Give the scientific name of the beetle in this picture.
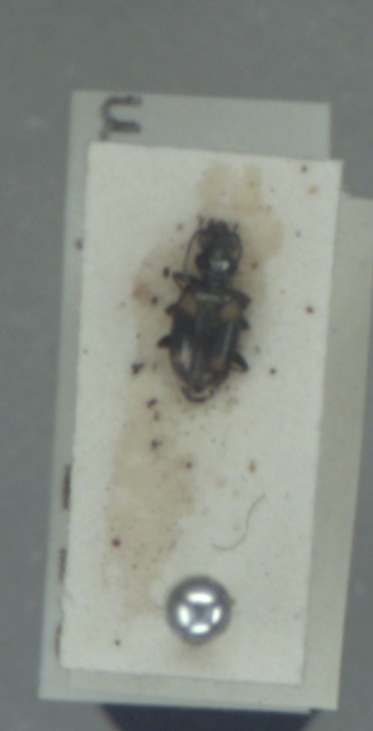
Bembidion quadripustulatum
